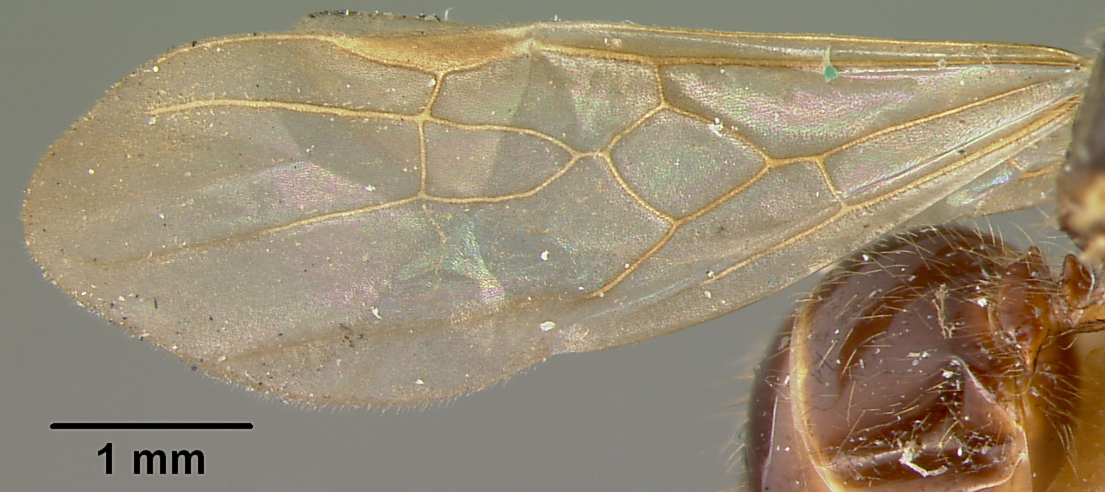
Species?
Pheidole knowlesi
